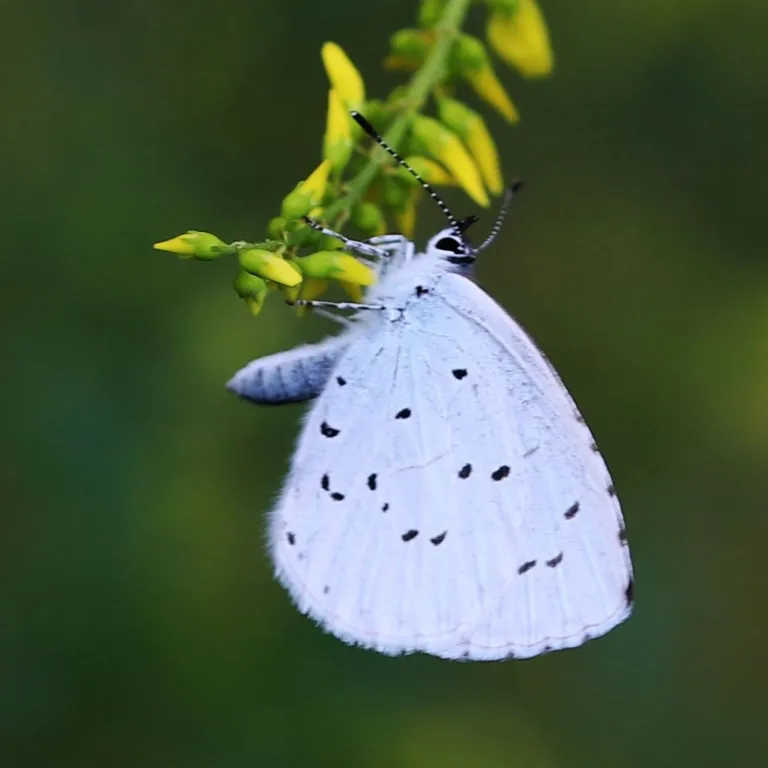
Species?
Celastrina argiolus
